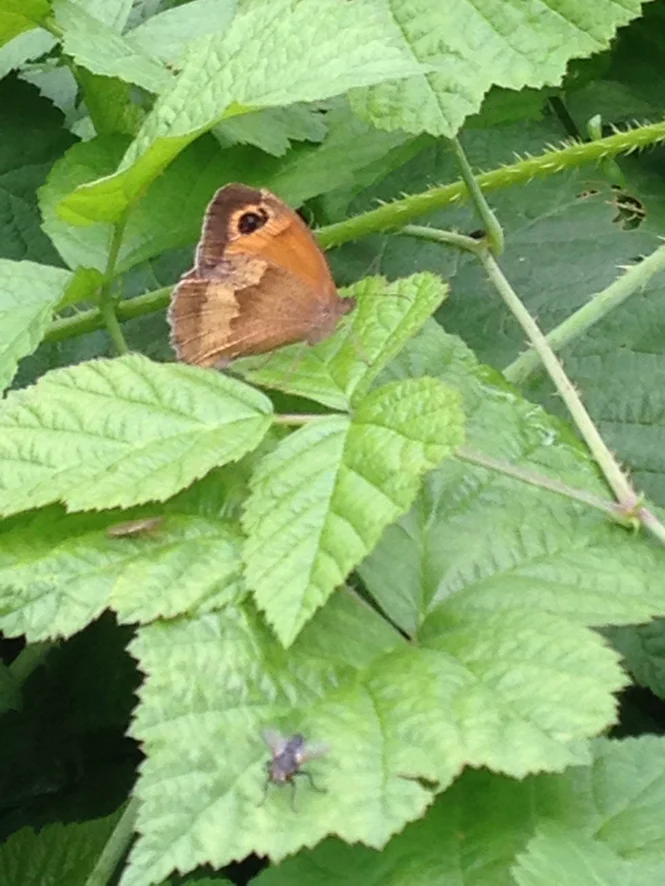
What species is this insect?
Maniola jurtina
